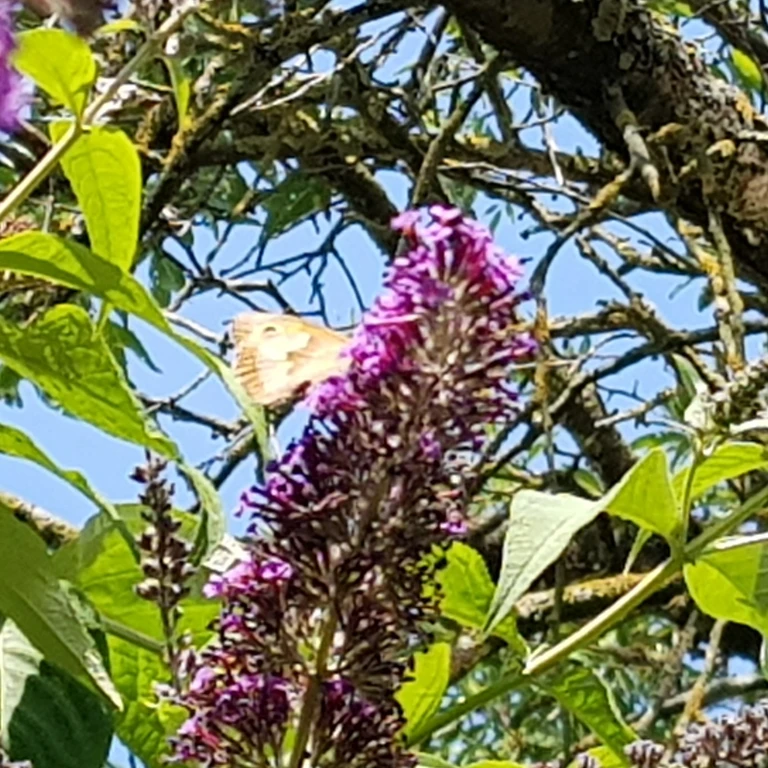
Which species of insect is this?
Maniola jurtina
